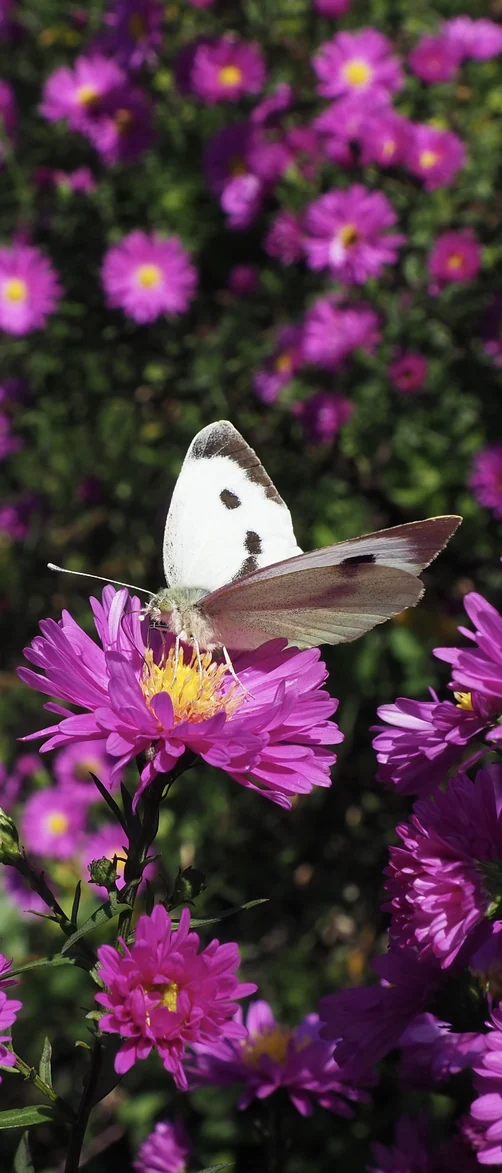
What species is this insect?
Pieris brassicae
